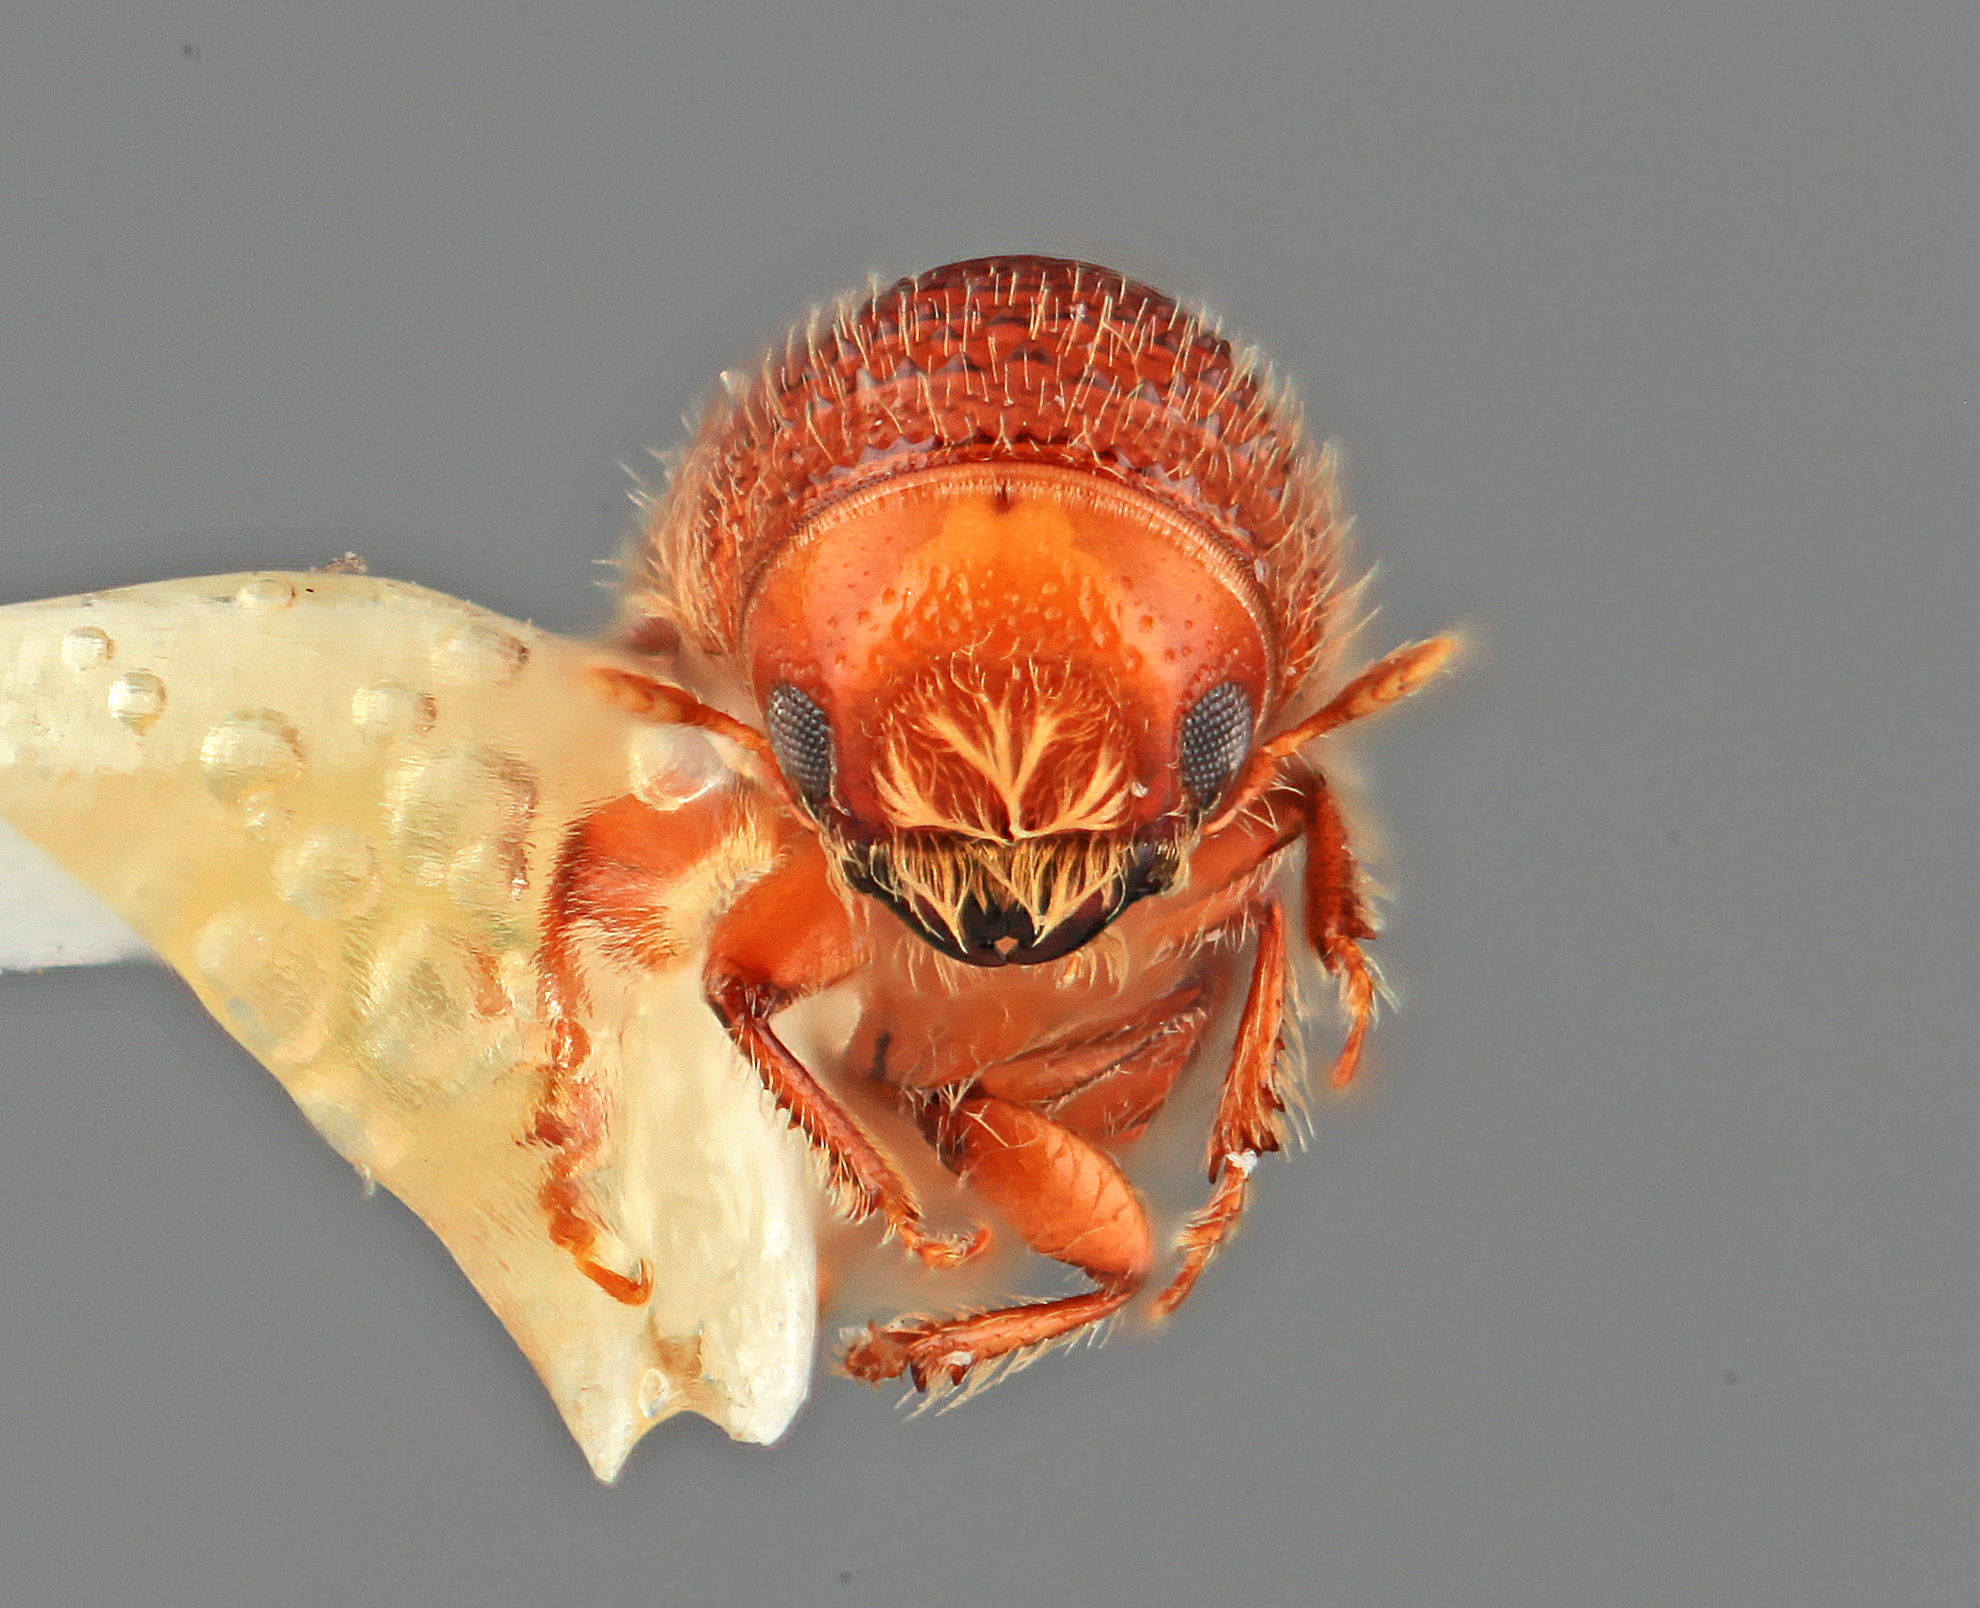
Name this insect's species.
Pityophthorus rubidus
